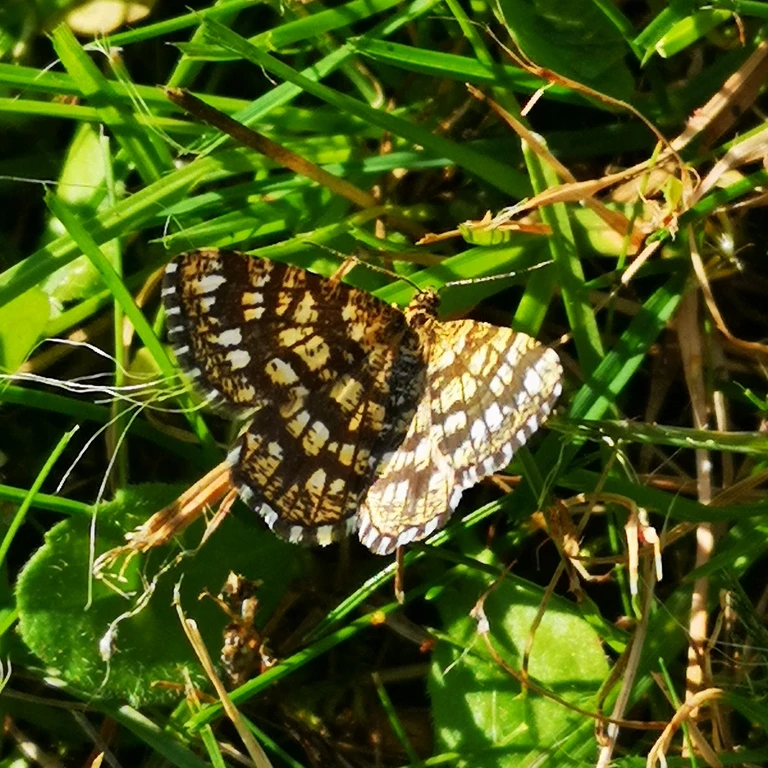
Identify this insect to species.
Chiasmia clathrata
